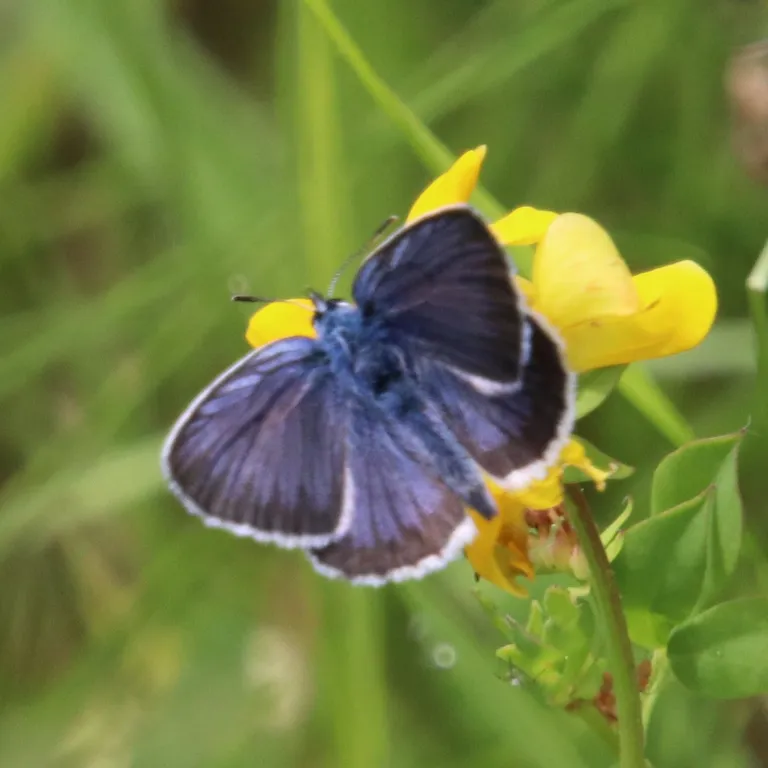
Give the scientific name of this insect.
Plebejus argus
